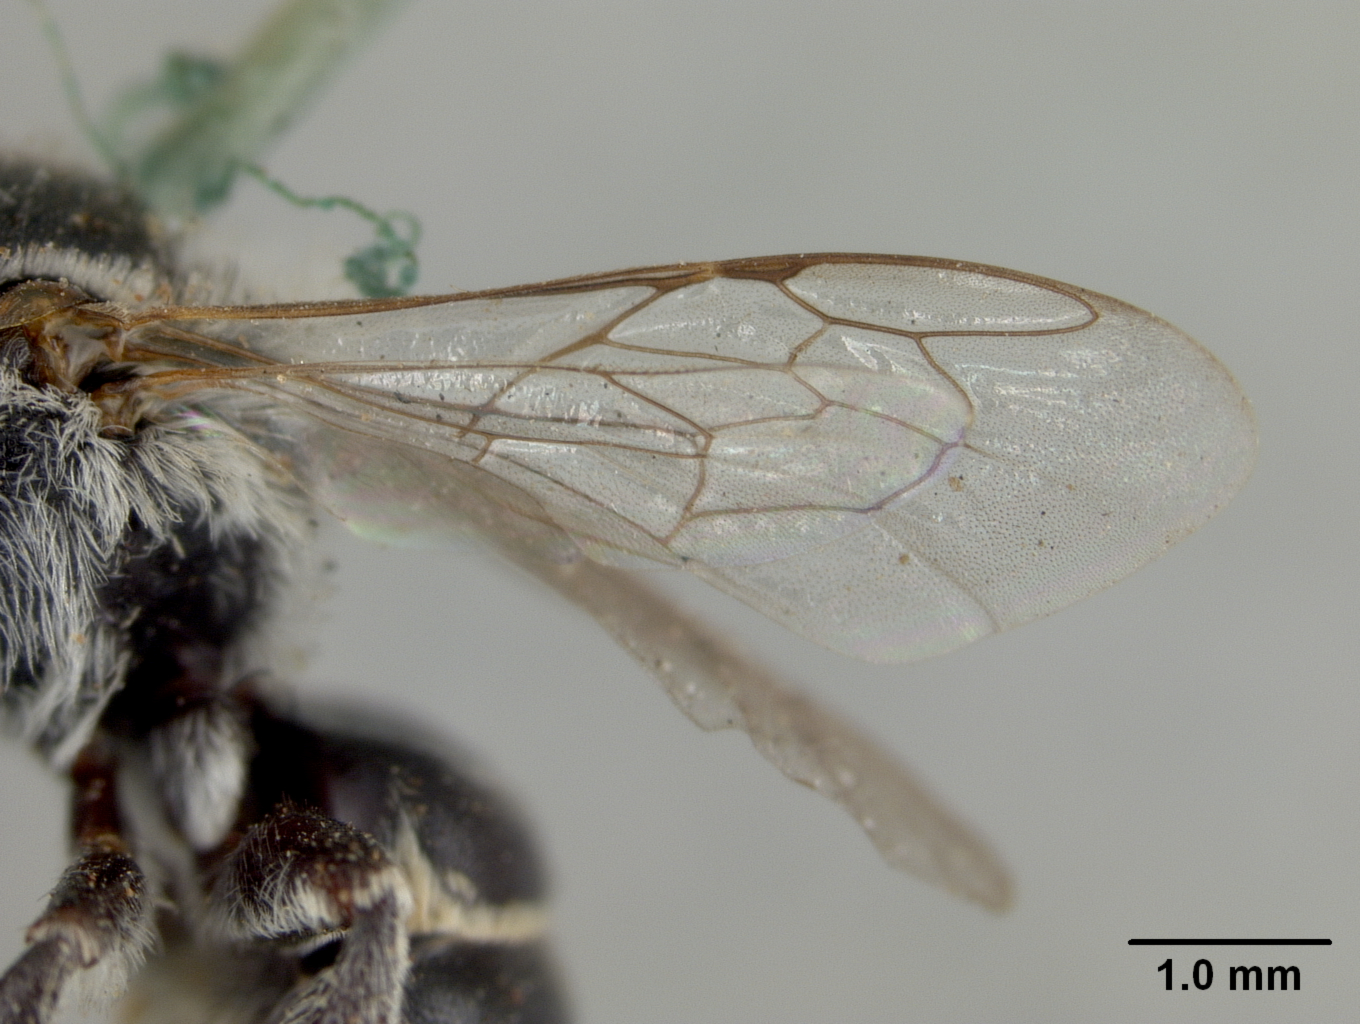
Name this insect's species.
Heriades opuntiae
